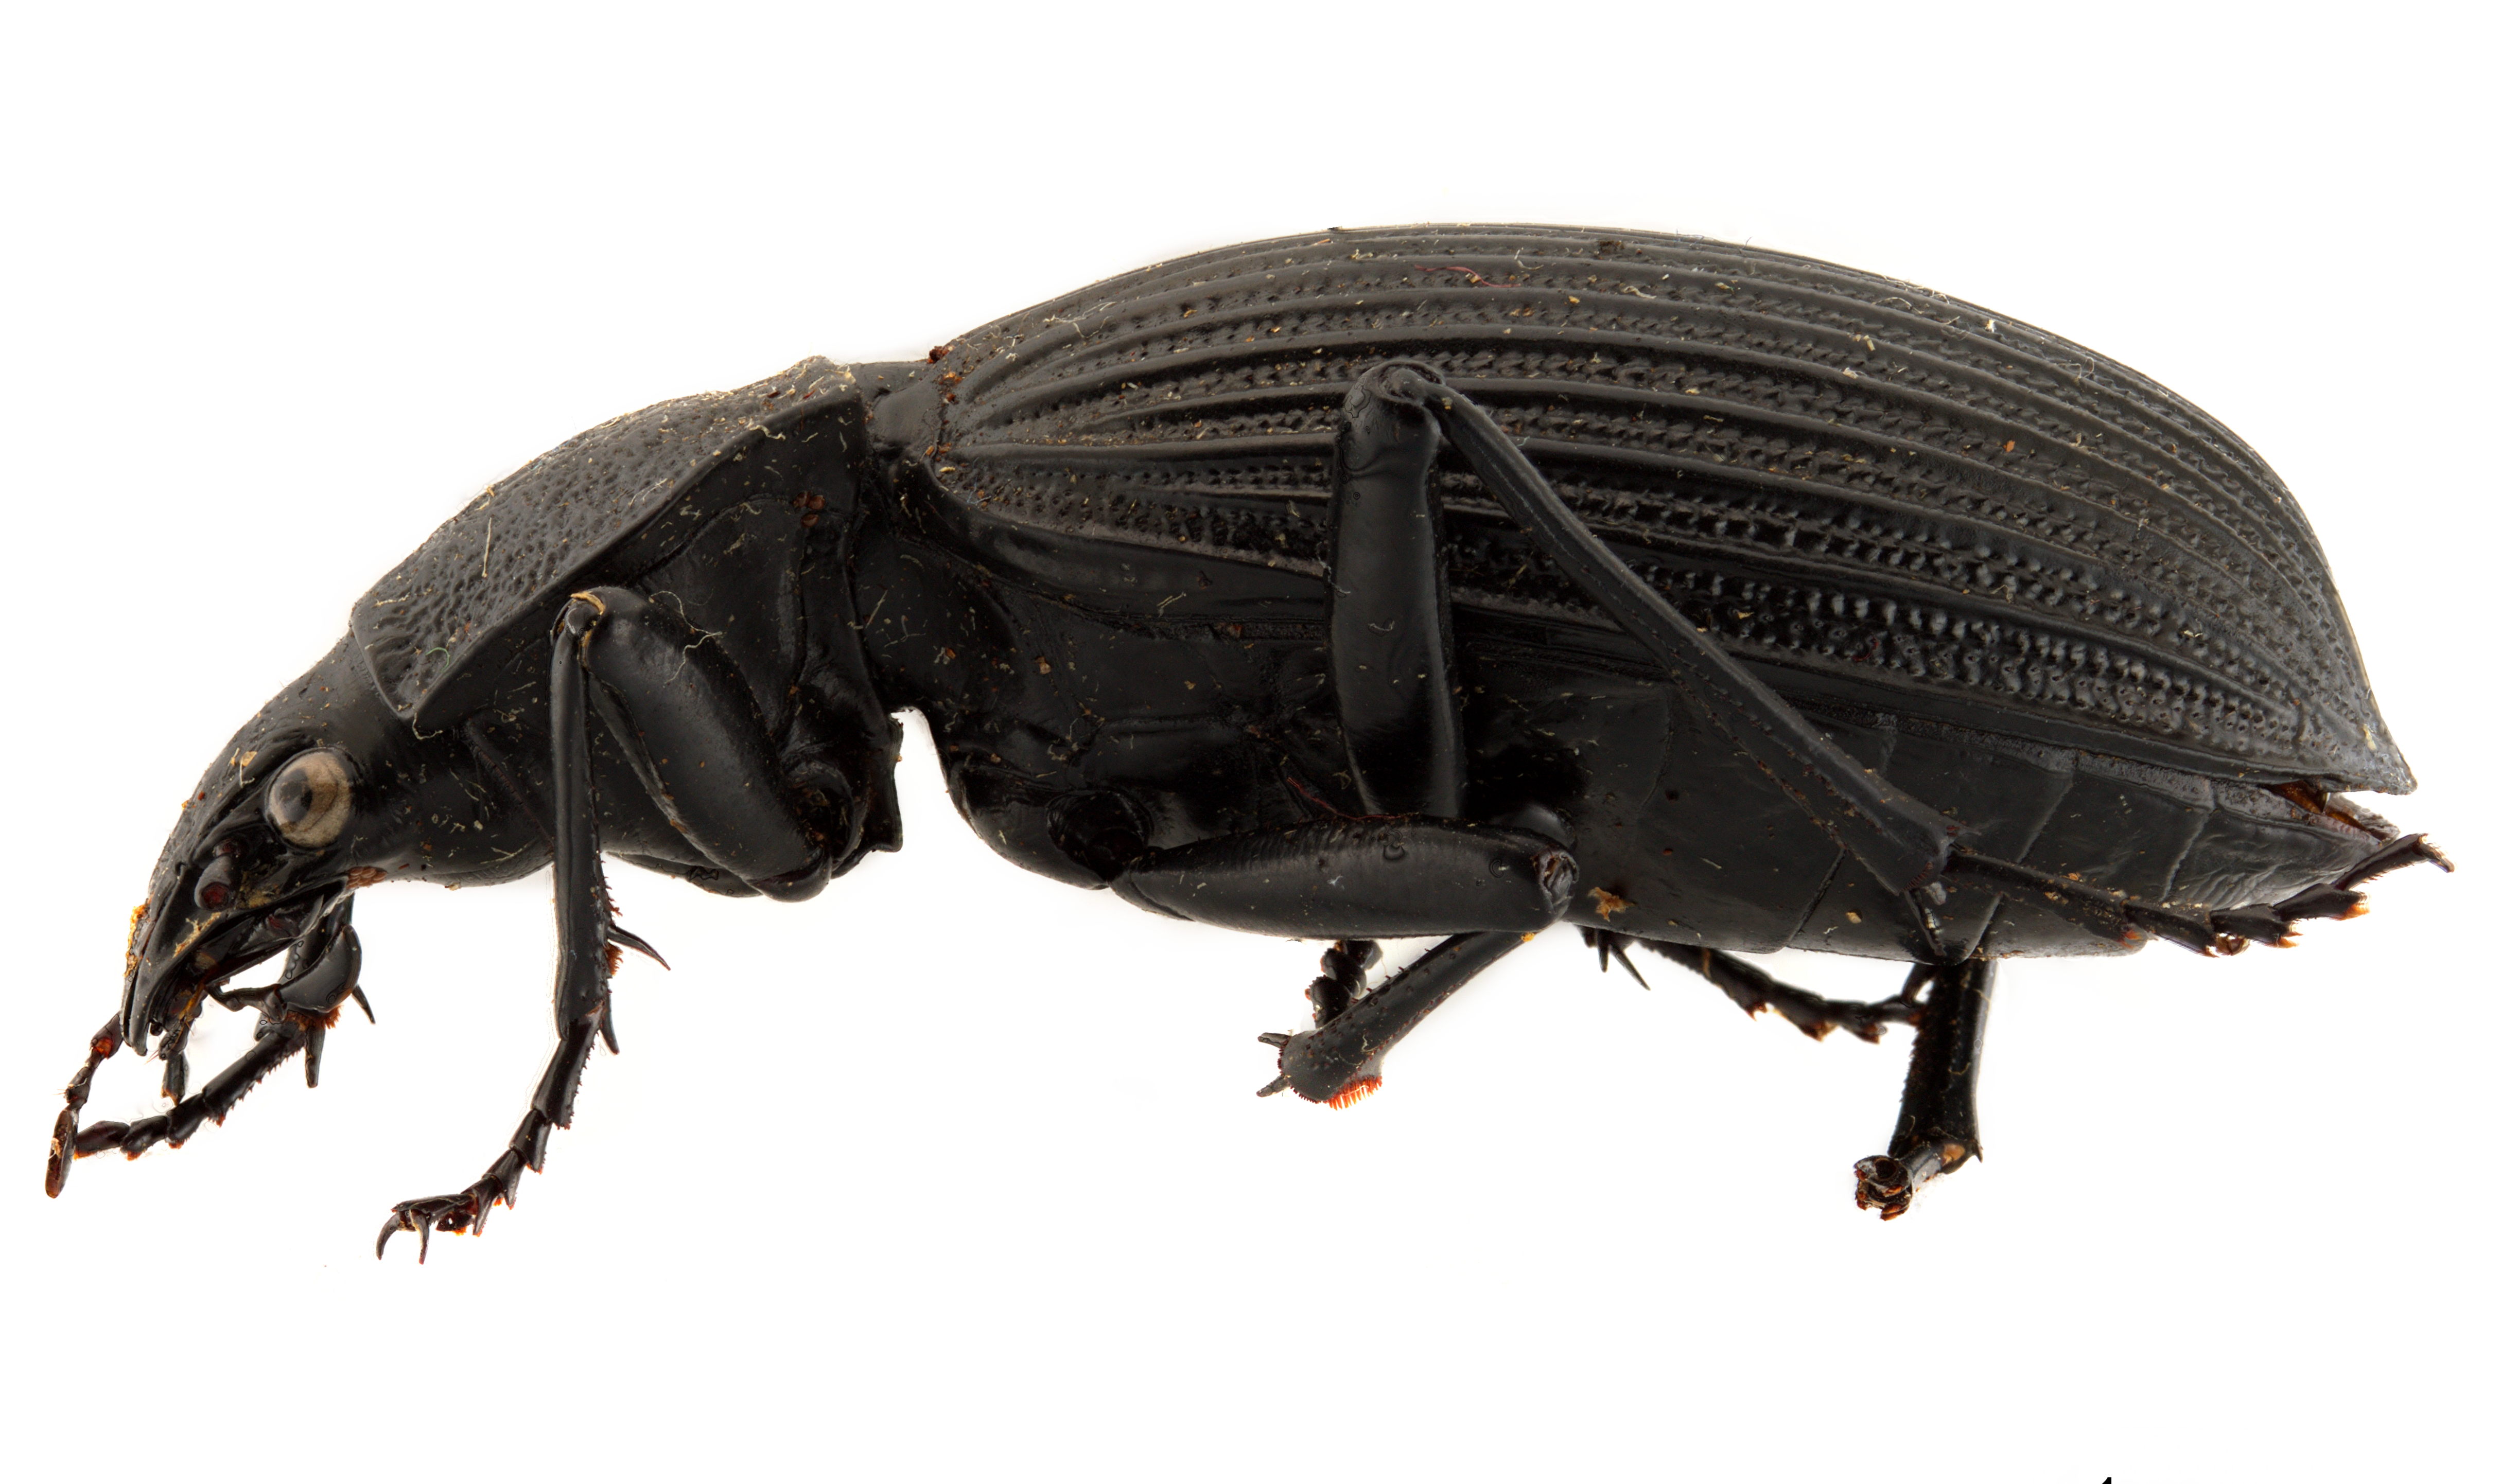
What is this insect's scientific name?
Tefflus meyerlei
